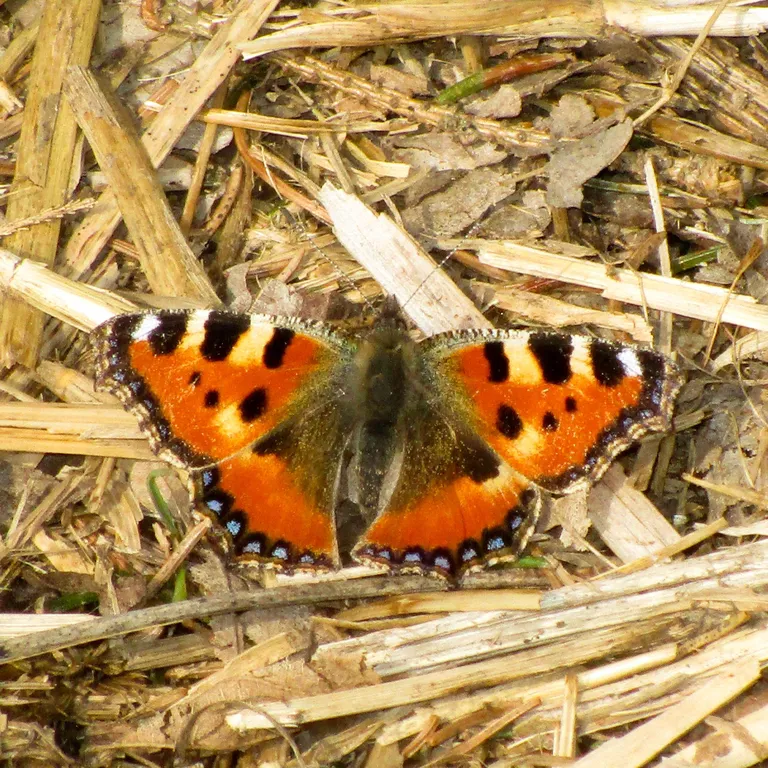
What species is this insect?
Aglais urticae
